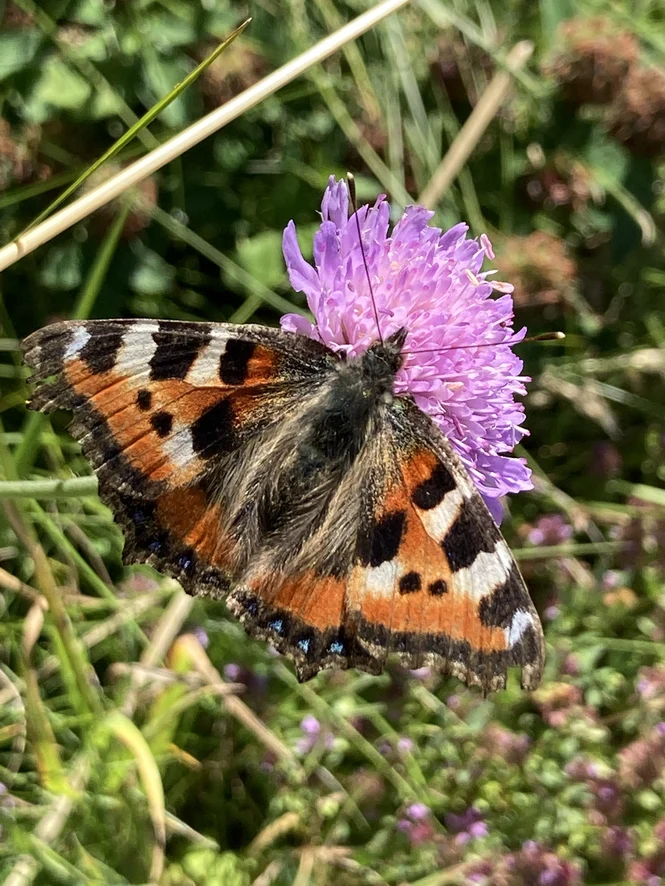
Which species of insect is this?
Aglais urticae
